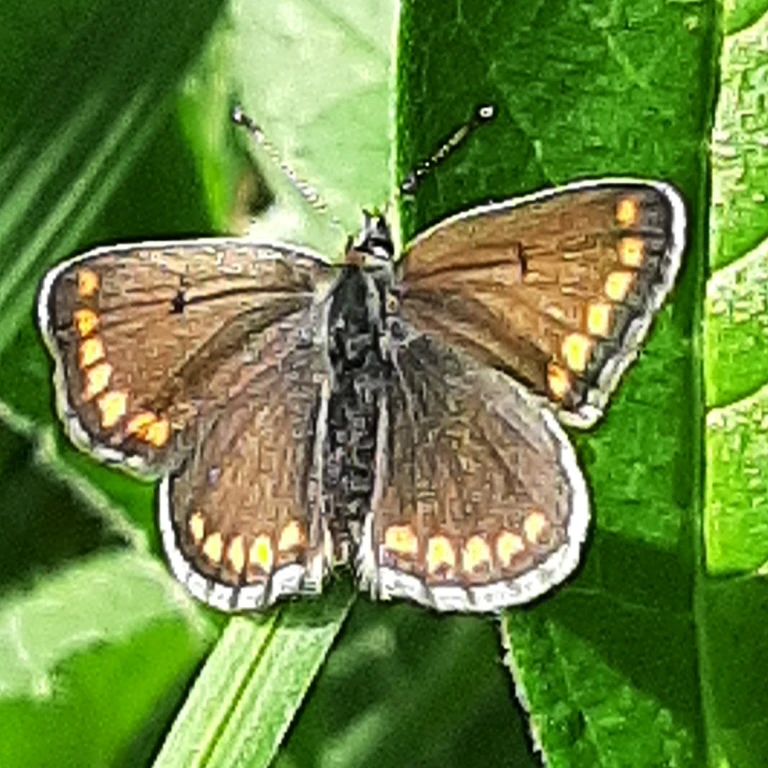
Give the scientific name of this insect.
Aricia agestis/artaxerxes
